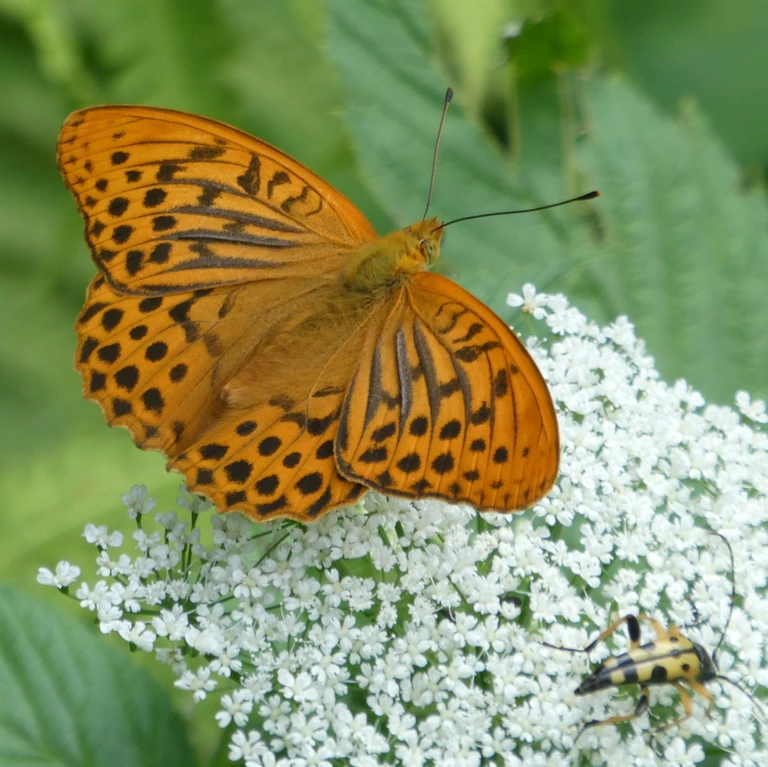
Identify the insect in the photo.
Argynnis paphia
